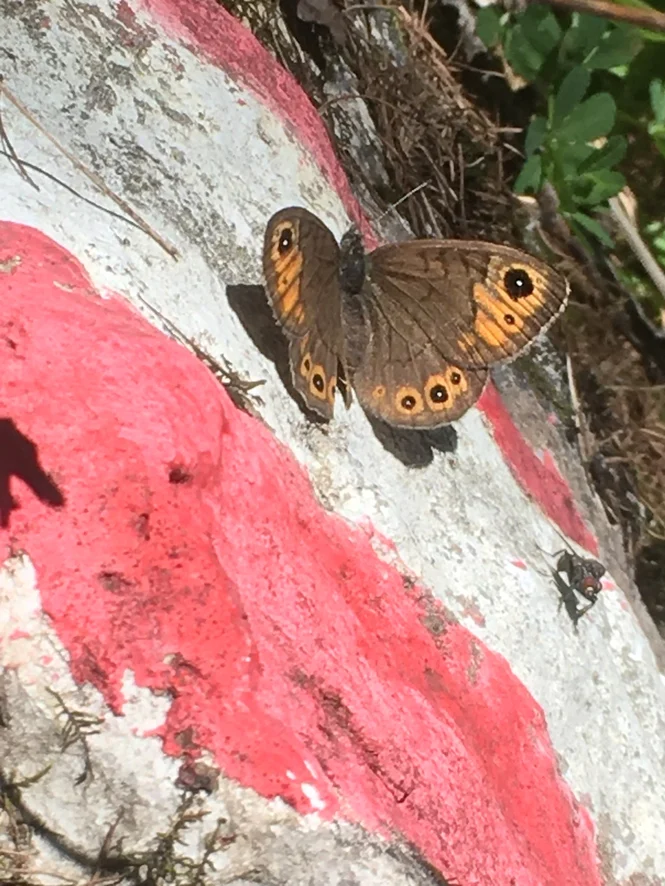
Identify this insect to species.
Lasiommata petropolitana (also Pararge petropolitana)
